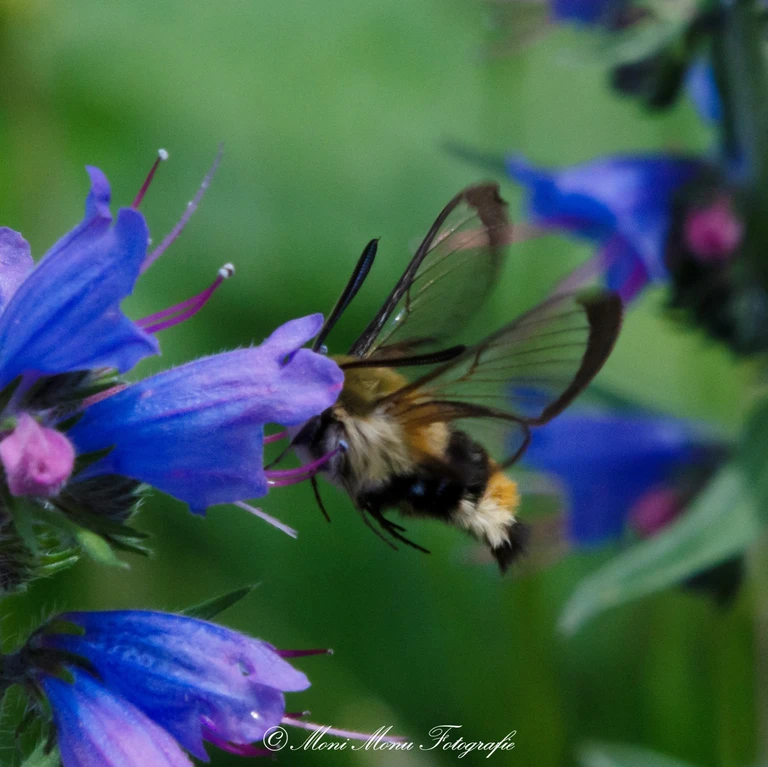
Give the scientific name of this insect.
Hemaris fuciformis
